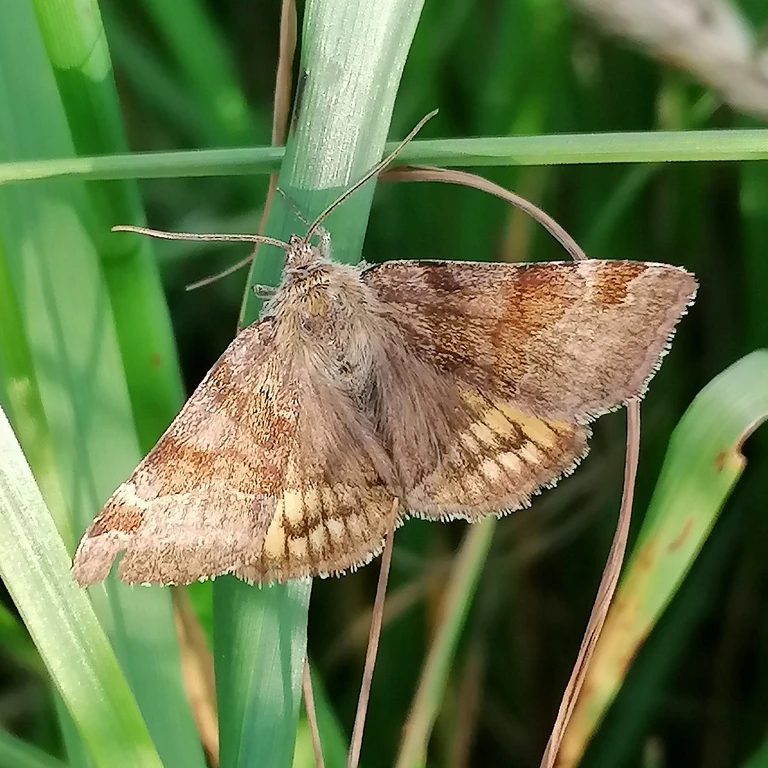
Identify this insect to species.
Euclidia glyphica
